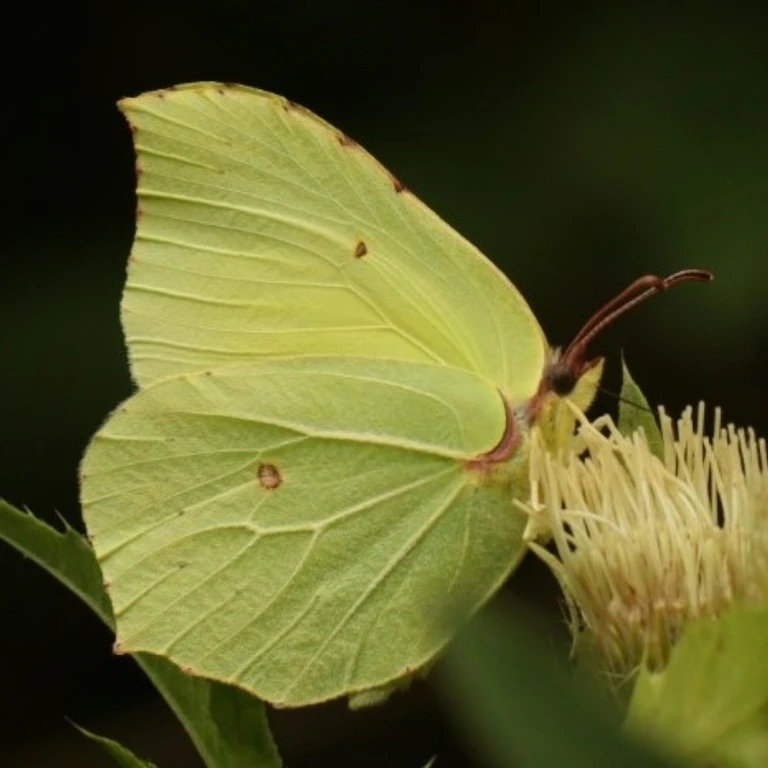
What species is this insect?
Gonepteryx rhamni
